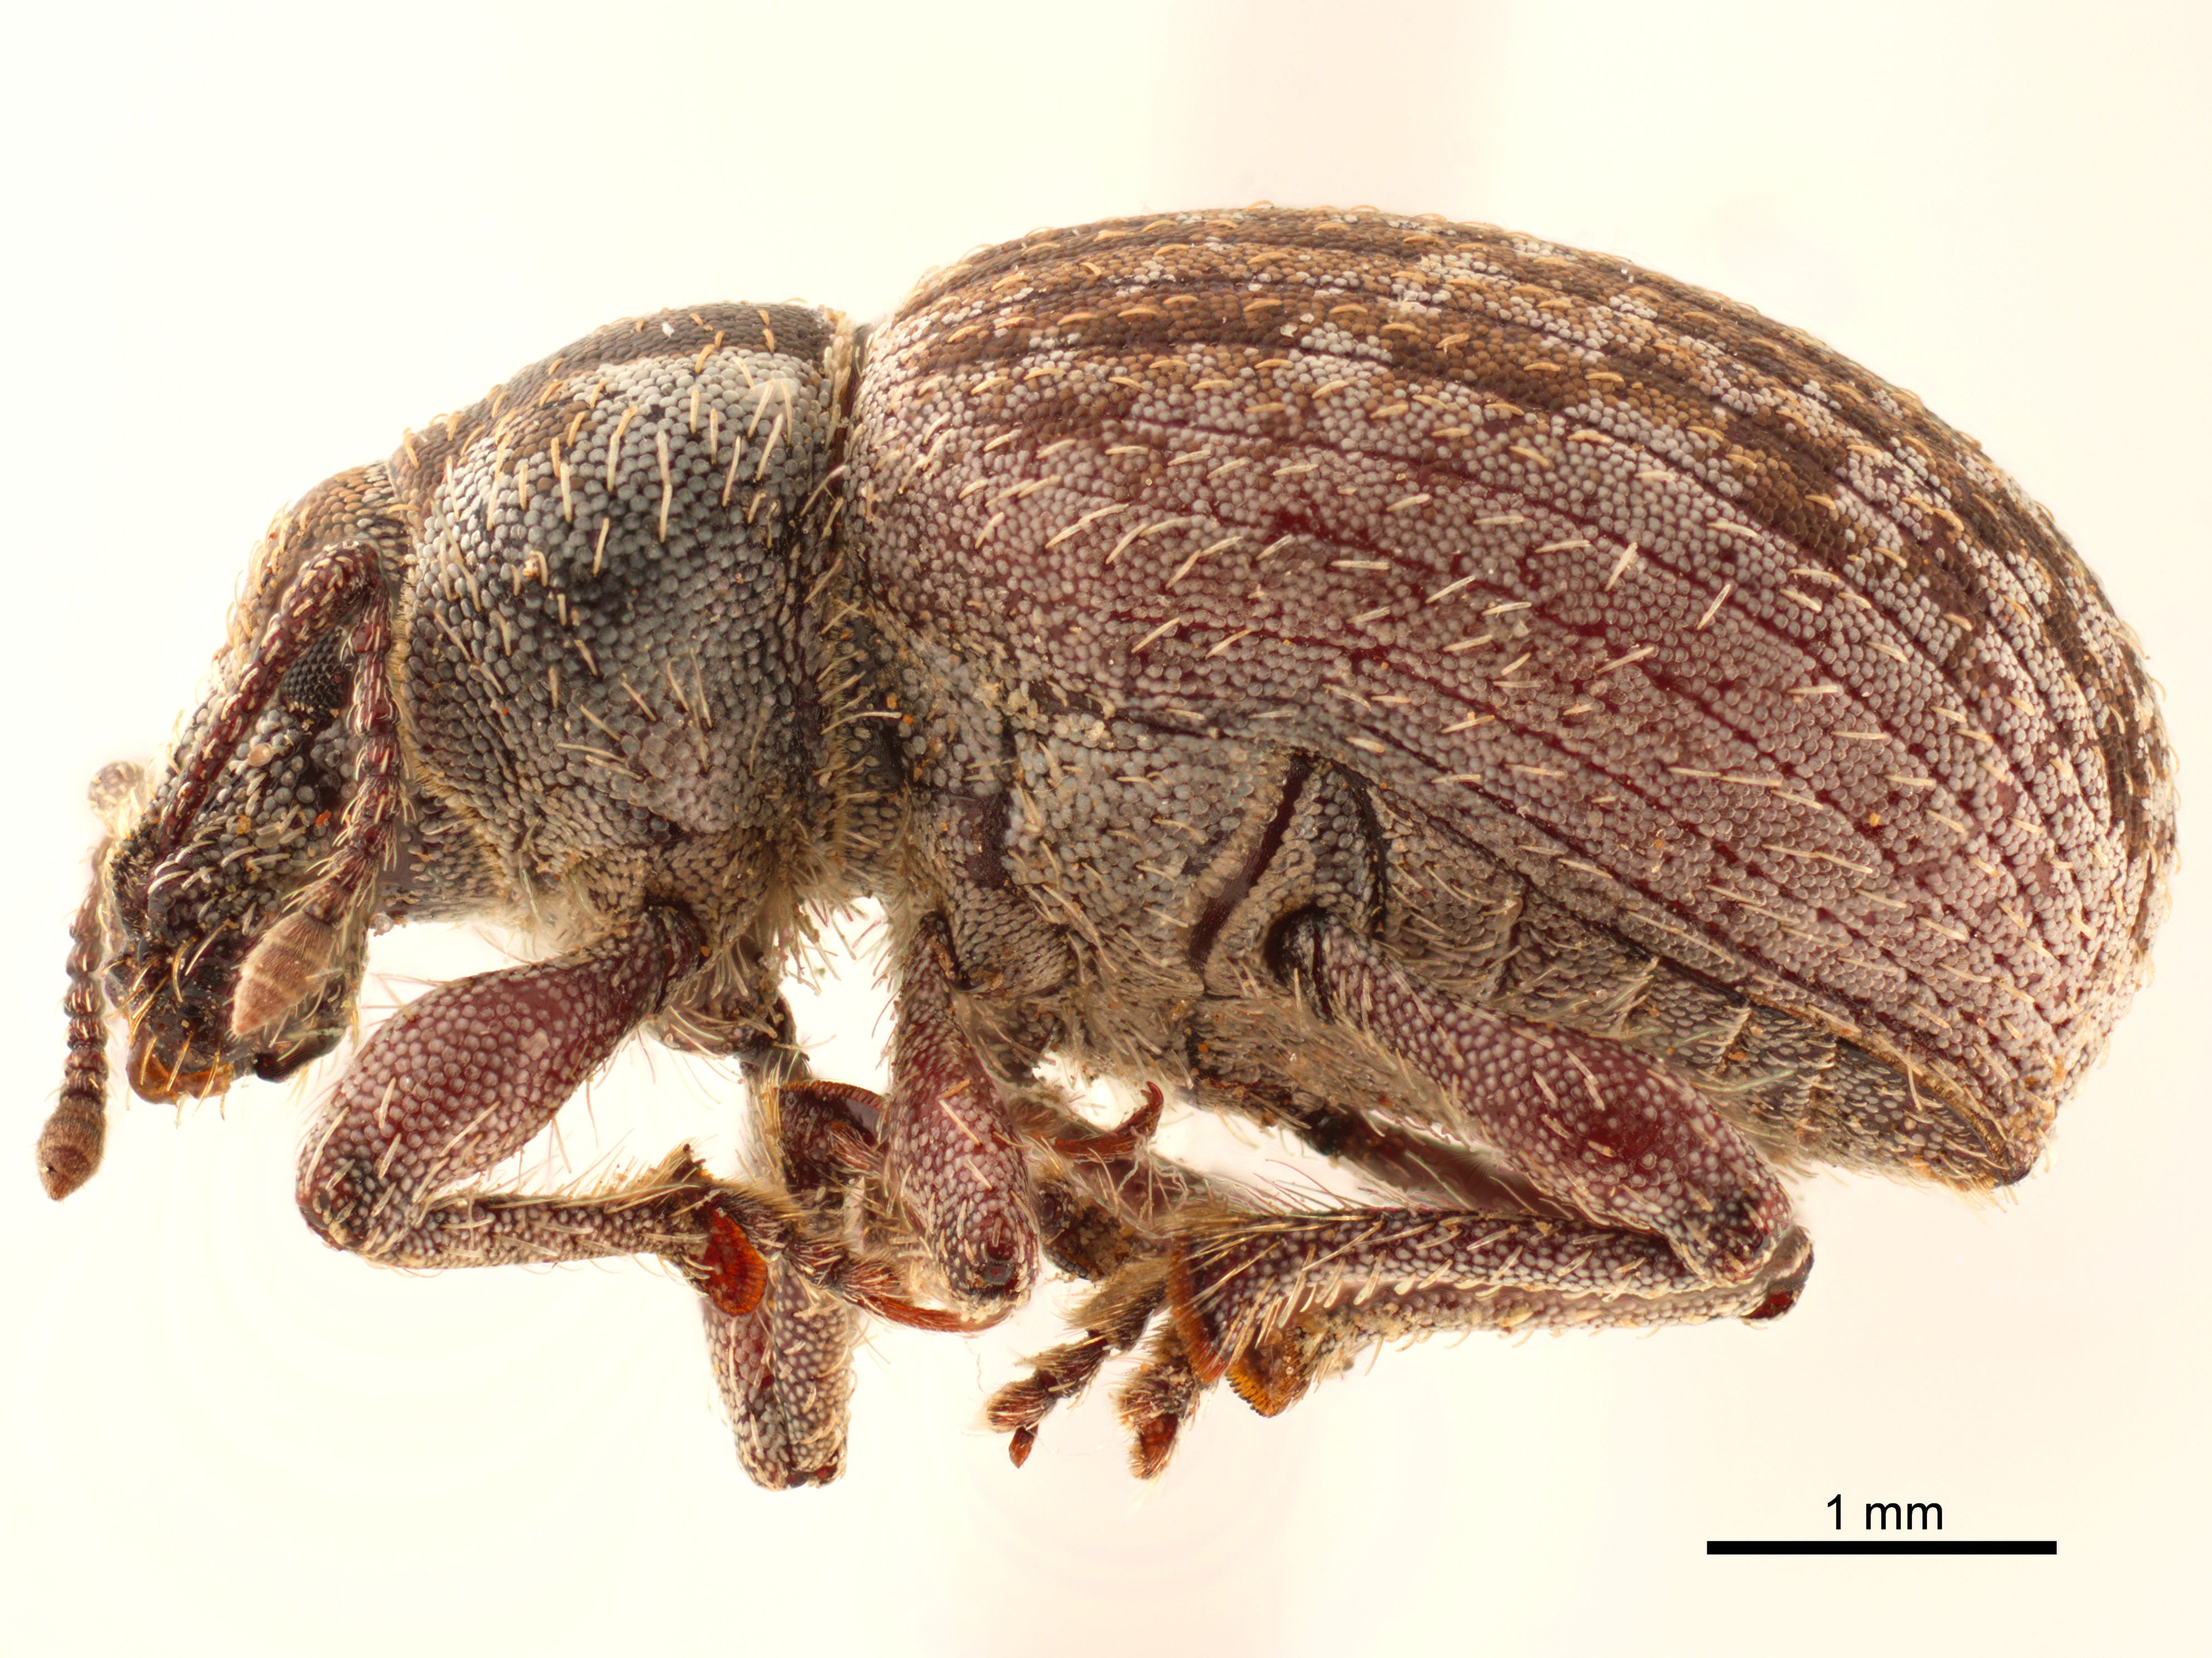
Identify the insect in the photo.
Eremnus cerealis
